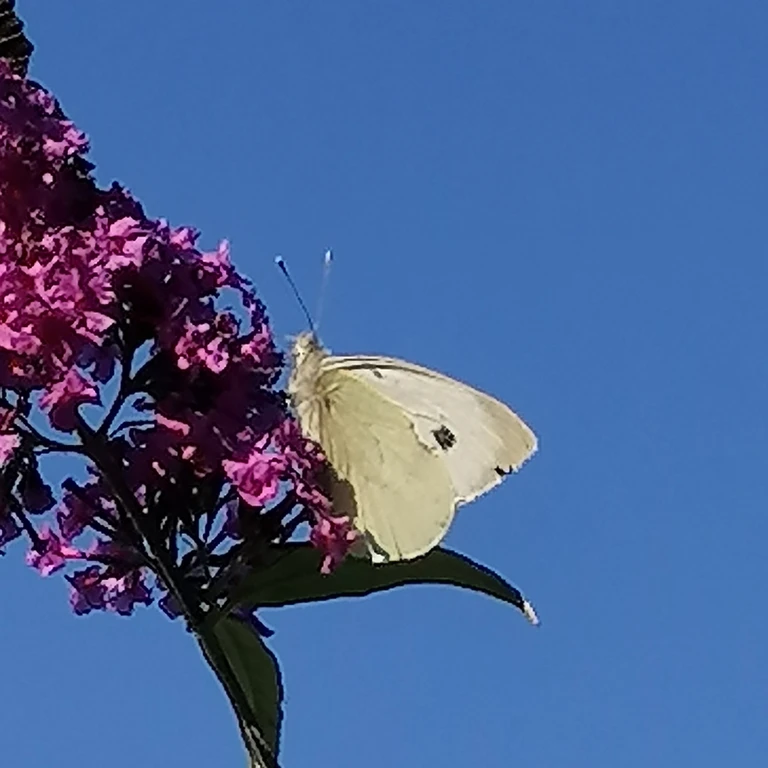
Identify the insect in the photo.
Pieris brassicae
